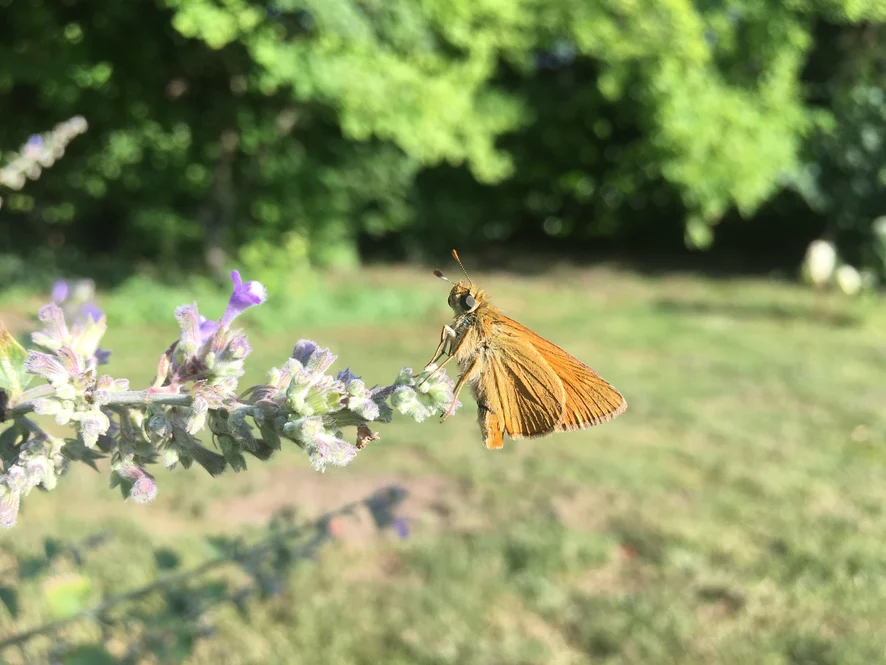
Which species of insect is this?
Thymelicus sylvestris
